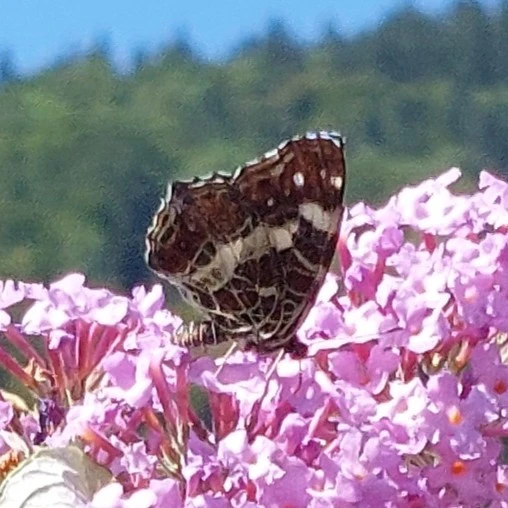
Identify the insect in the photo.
Araschnia levana
